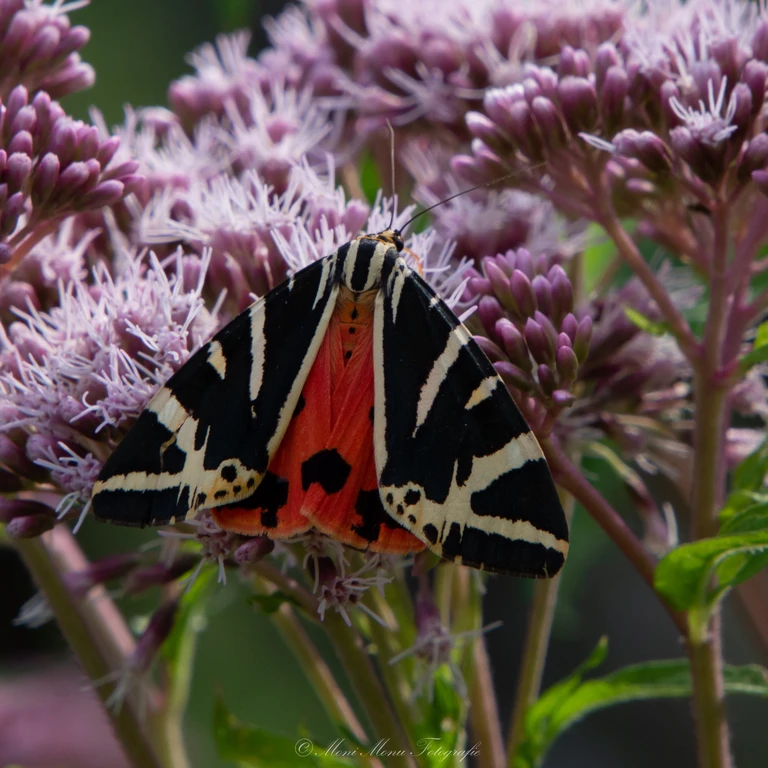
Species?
Euplagia quadripunctaria
